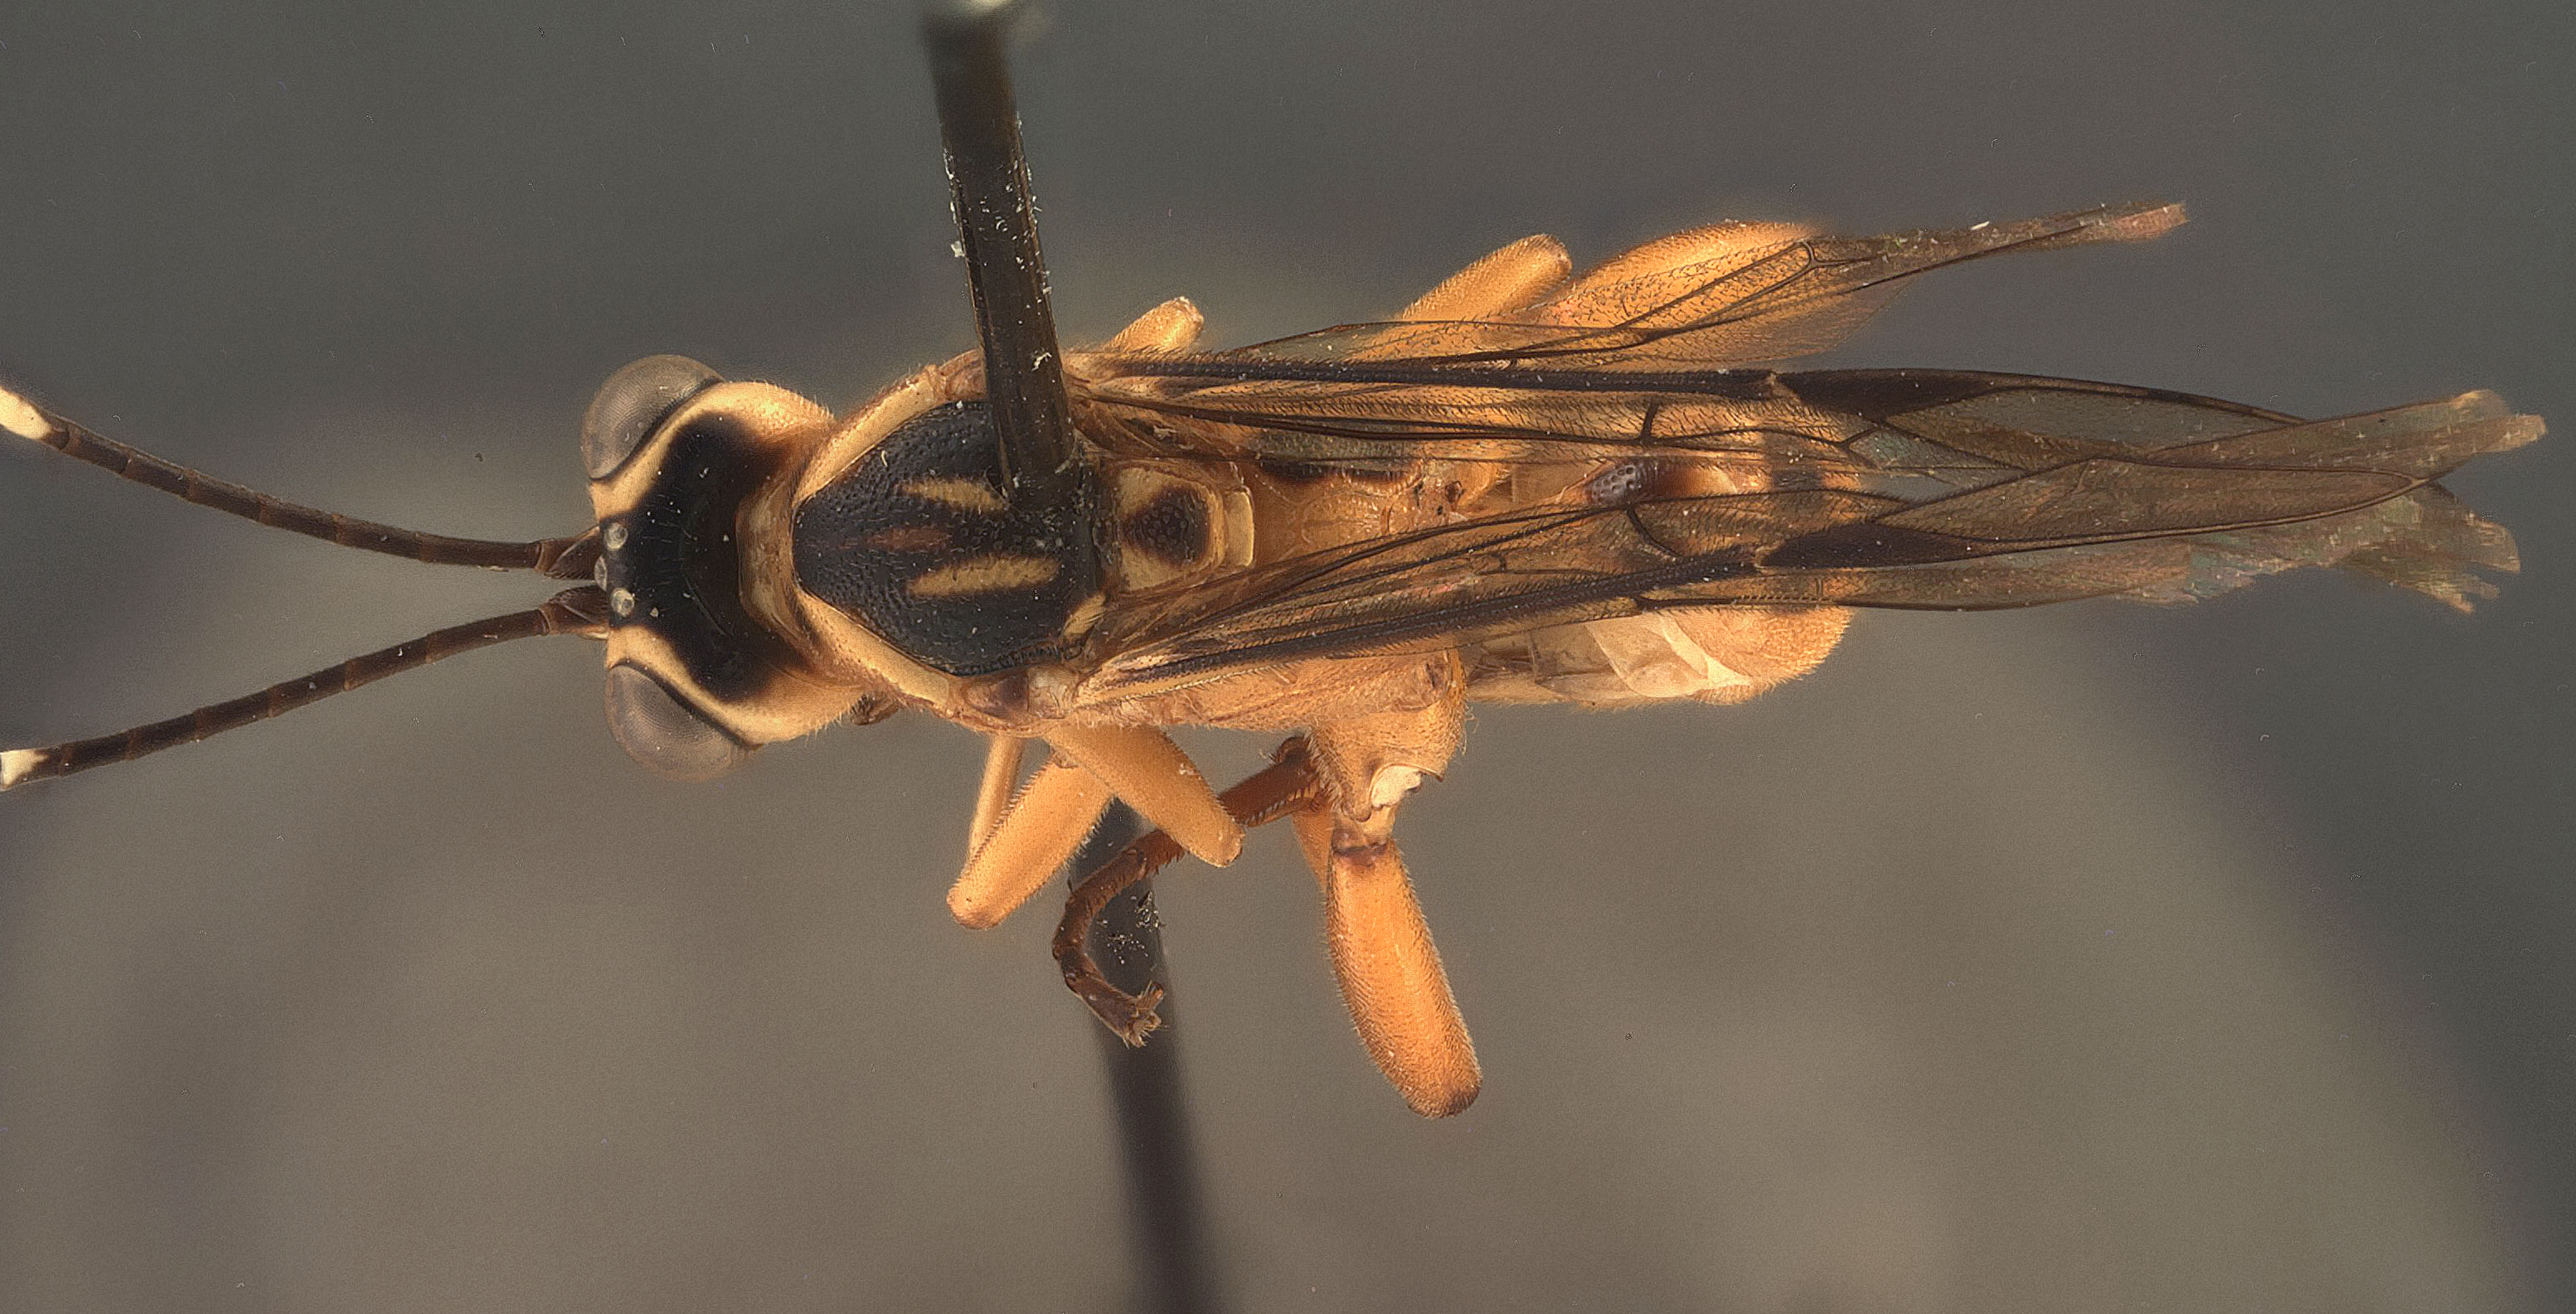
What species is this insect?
Foveosculum liberianum
